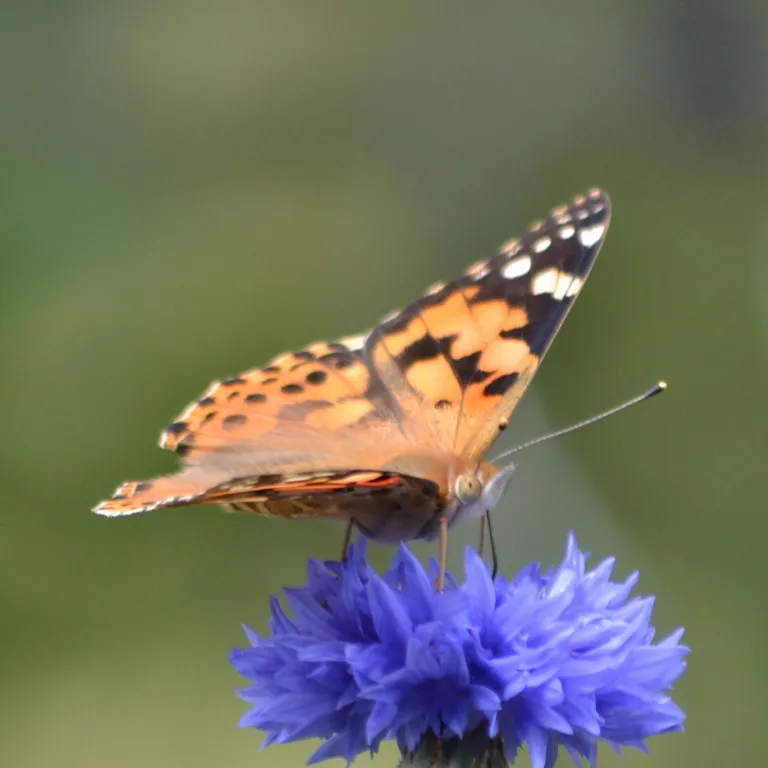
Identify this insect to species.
Vanessa cardui
